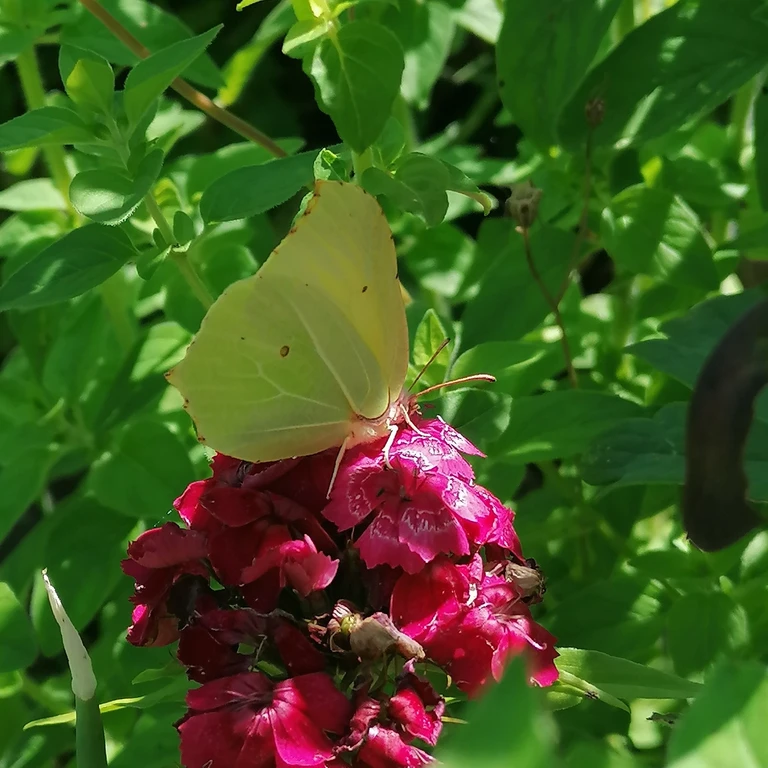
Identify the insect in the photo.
Gonepteryx rhamni
